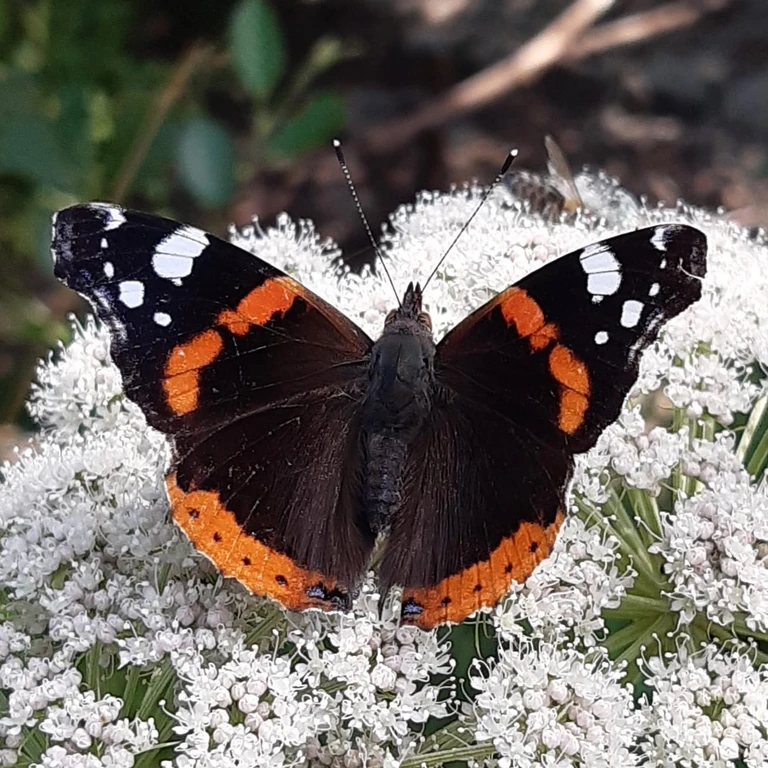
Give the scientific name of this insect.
Vanessa atalanta
